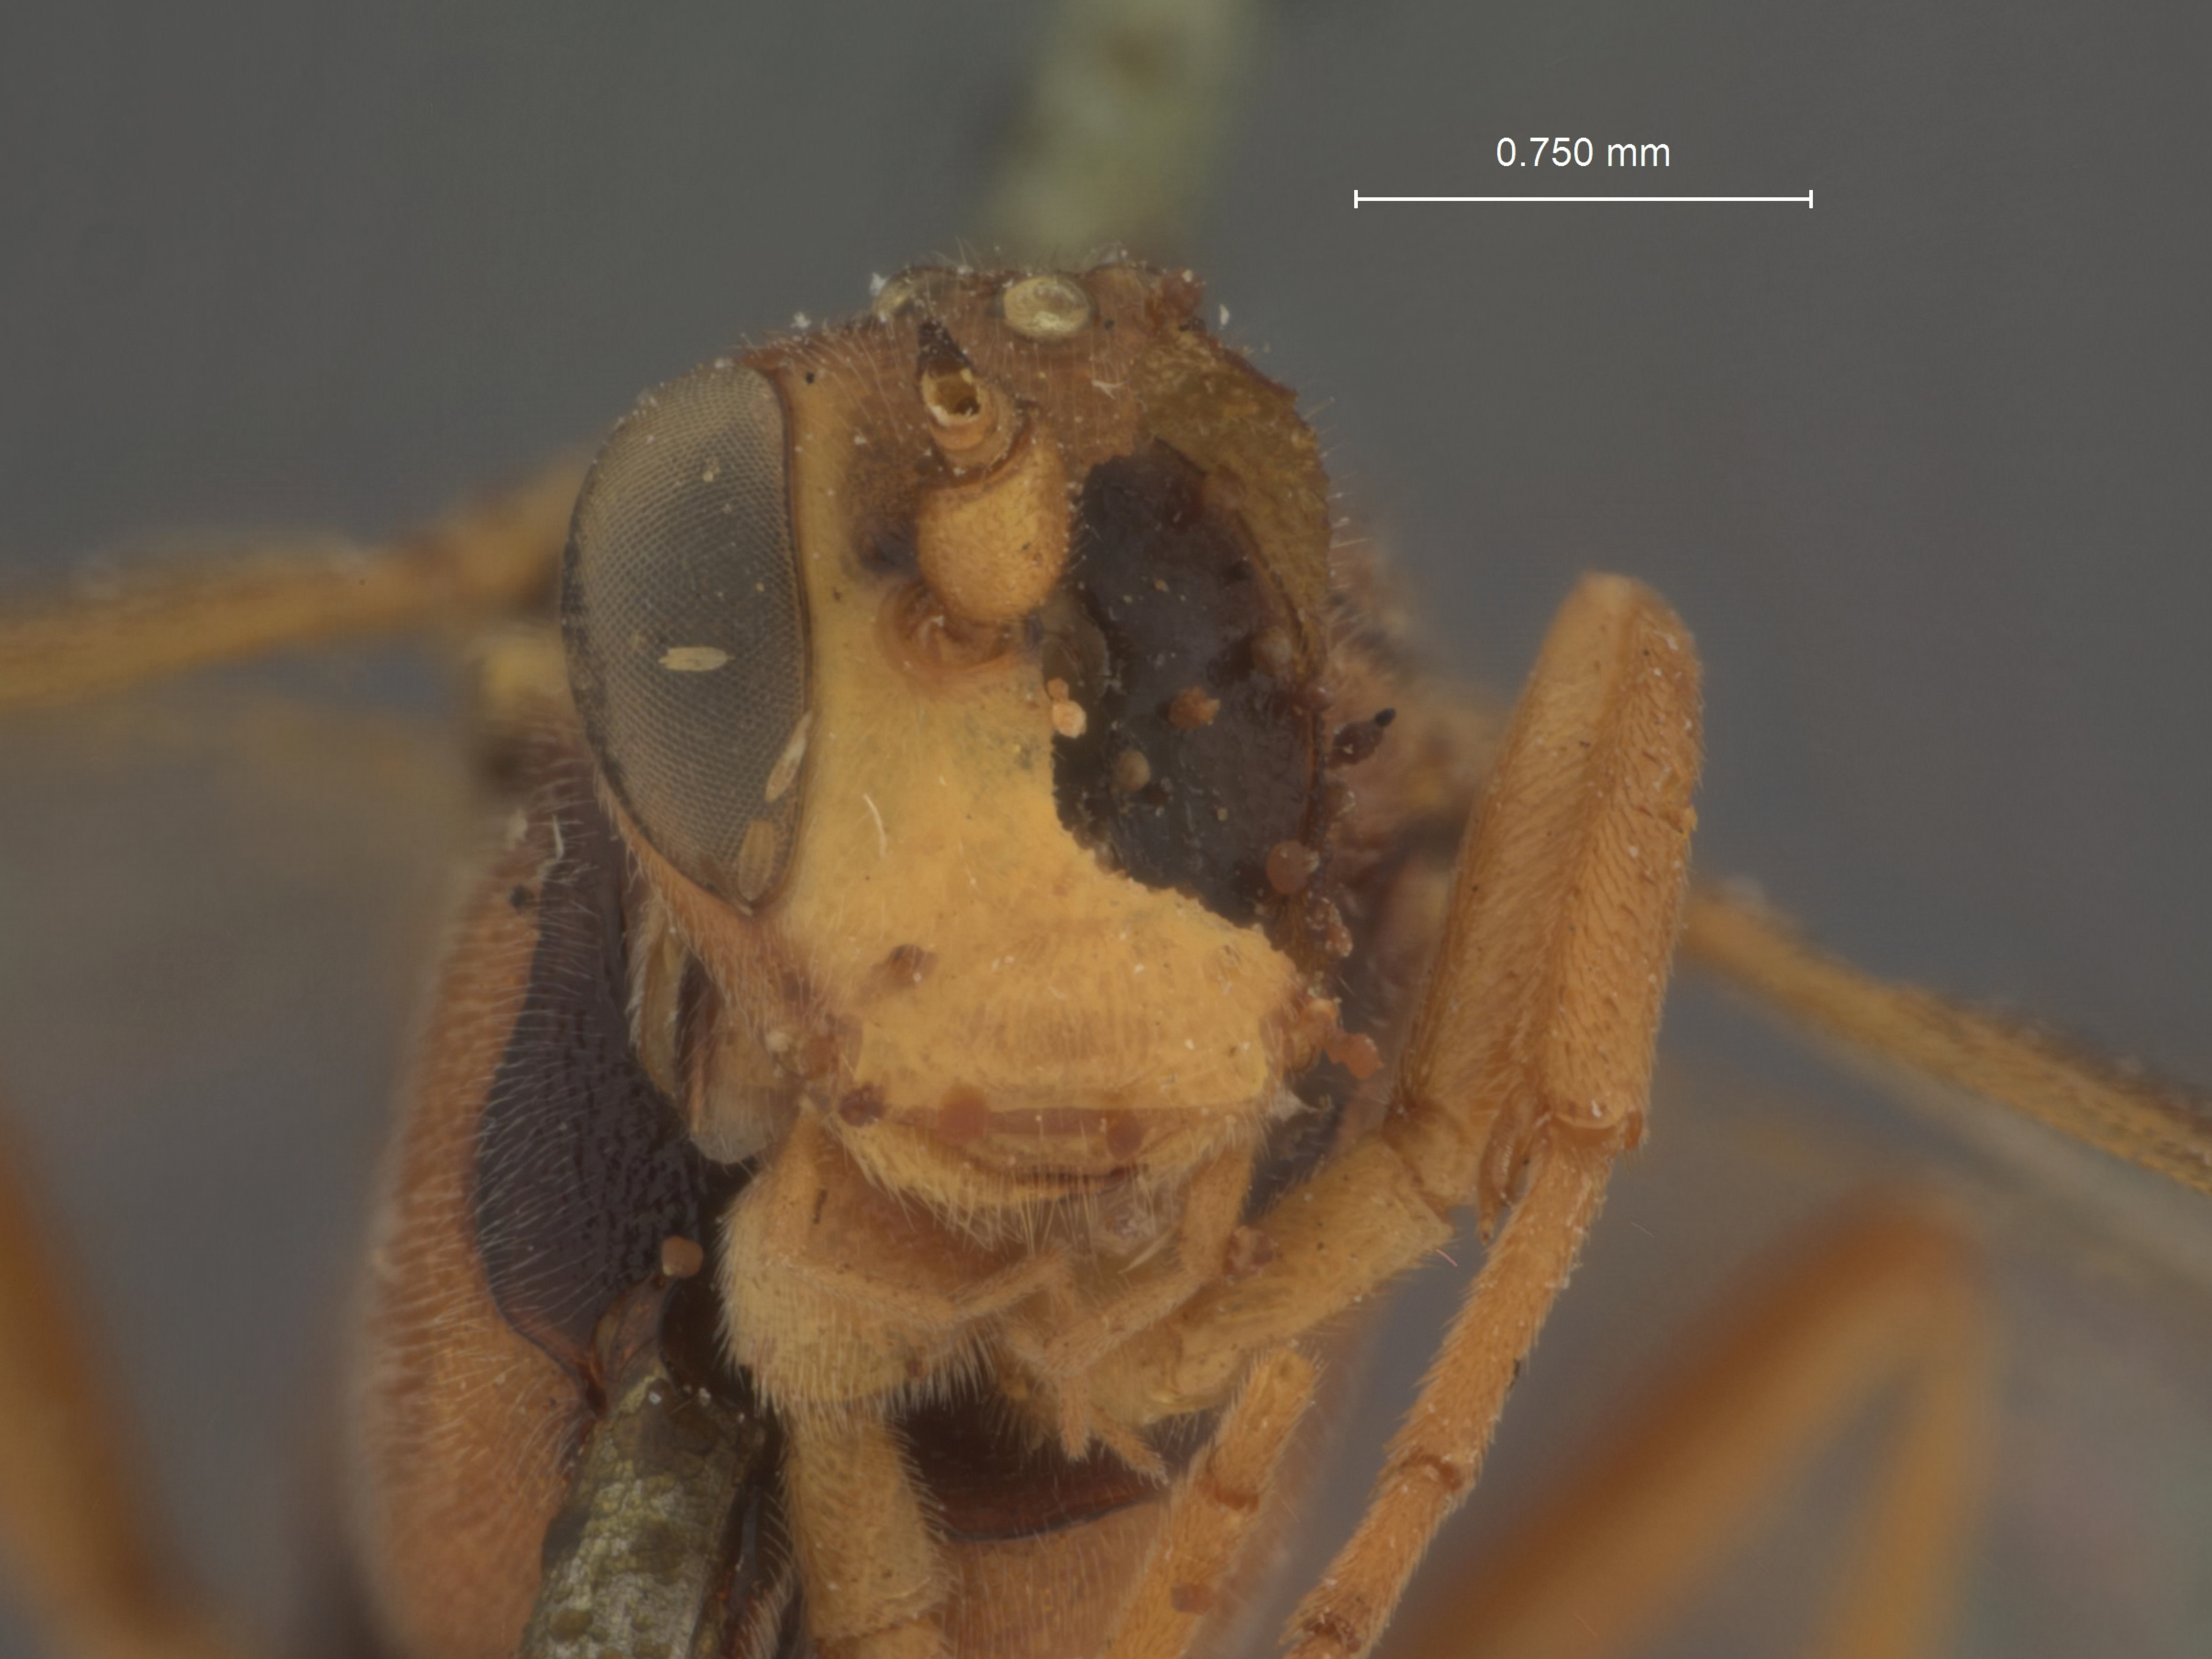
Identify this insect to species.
Ichneumon propitius
